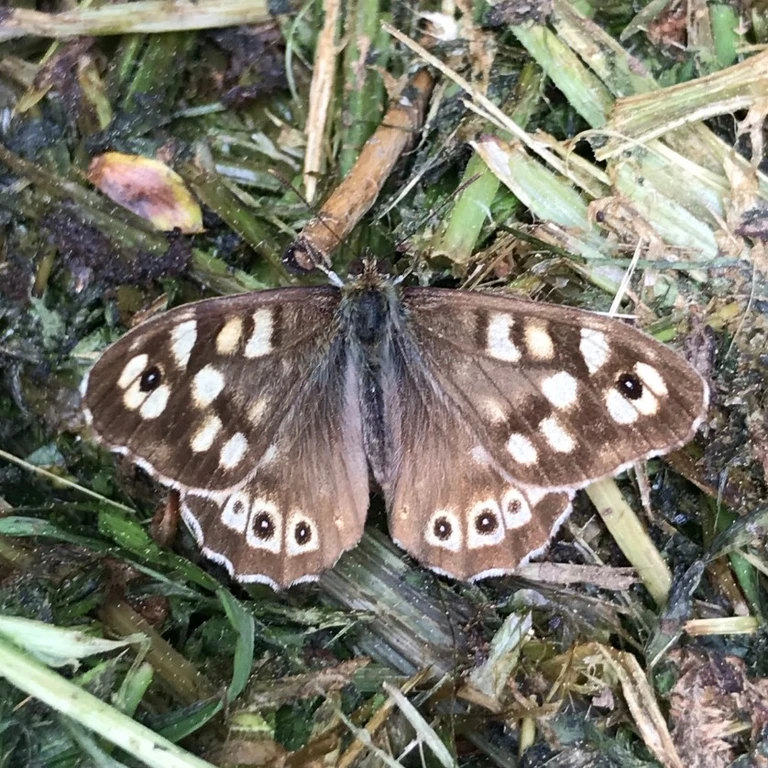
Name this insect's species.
Pararge aegeria
